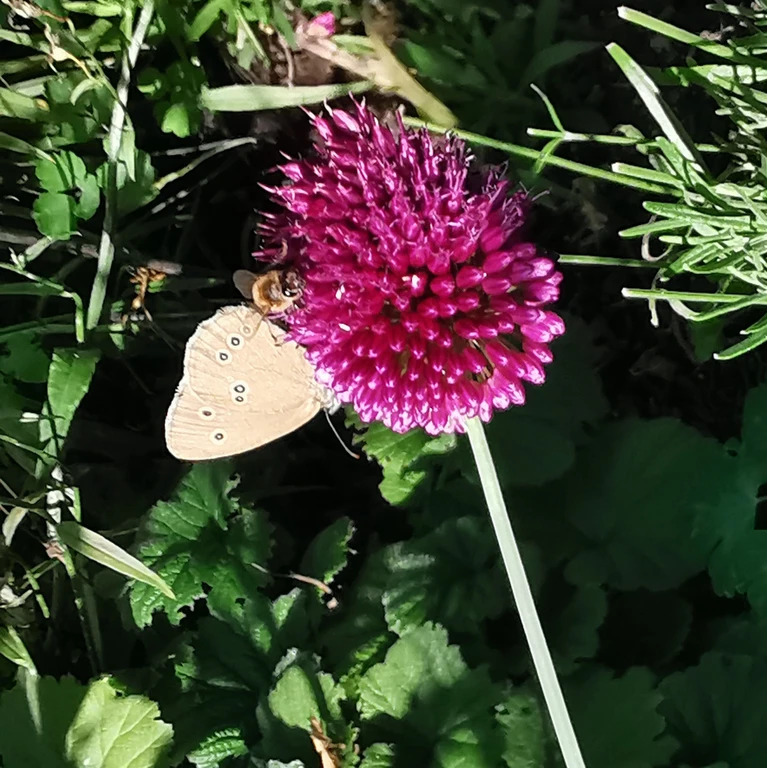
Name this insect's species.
Aphantopus hyperantus
